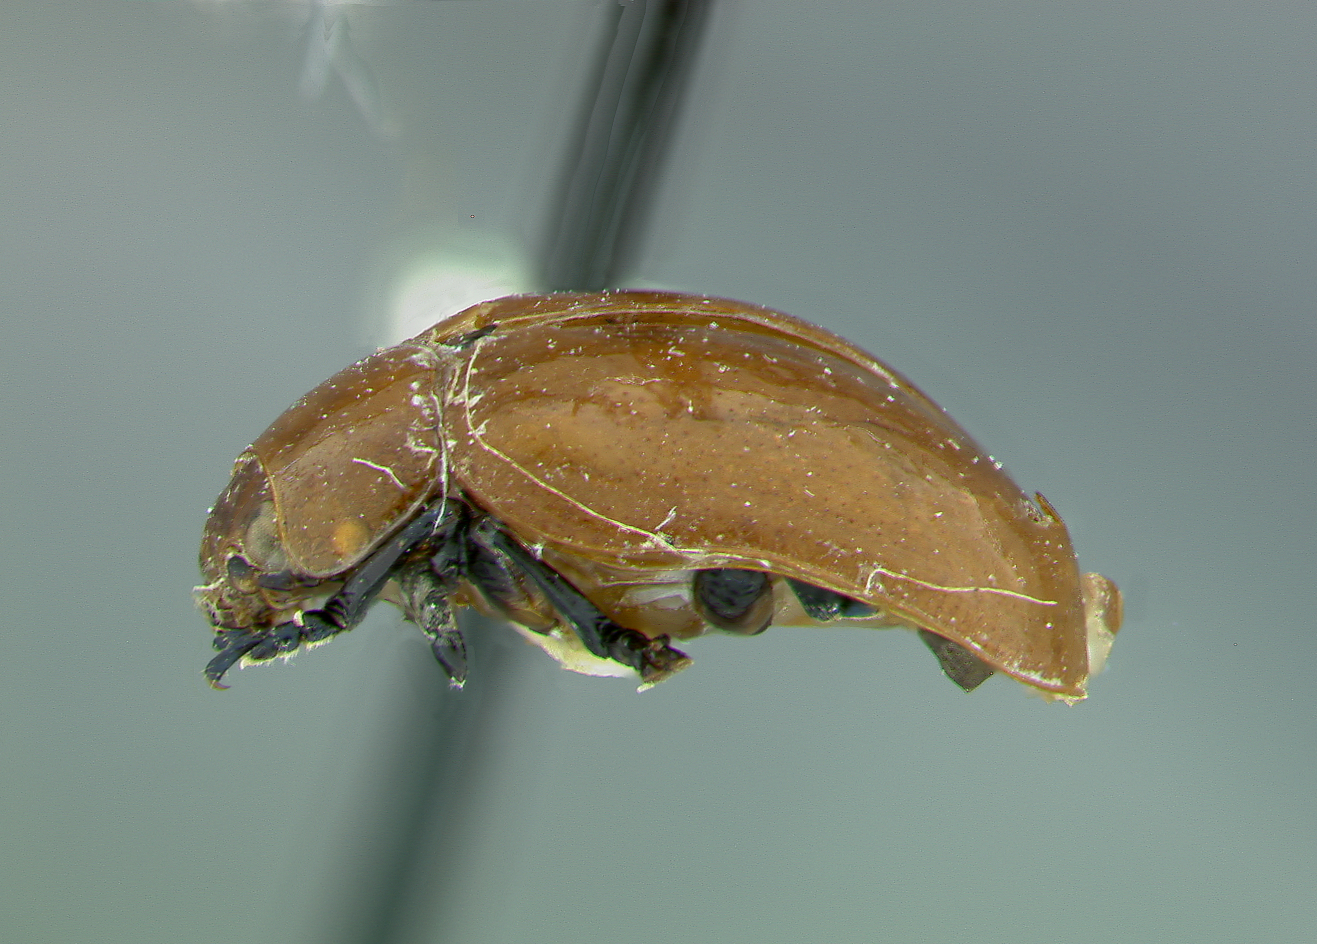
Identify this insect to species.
Phaedon cubensis
